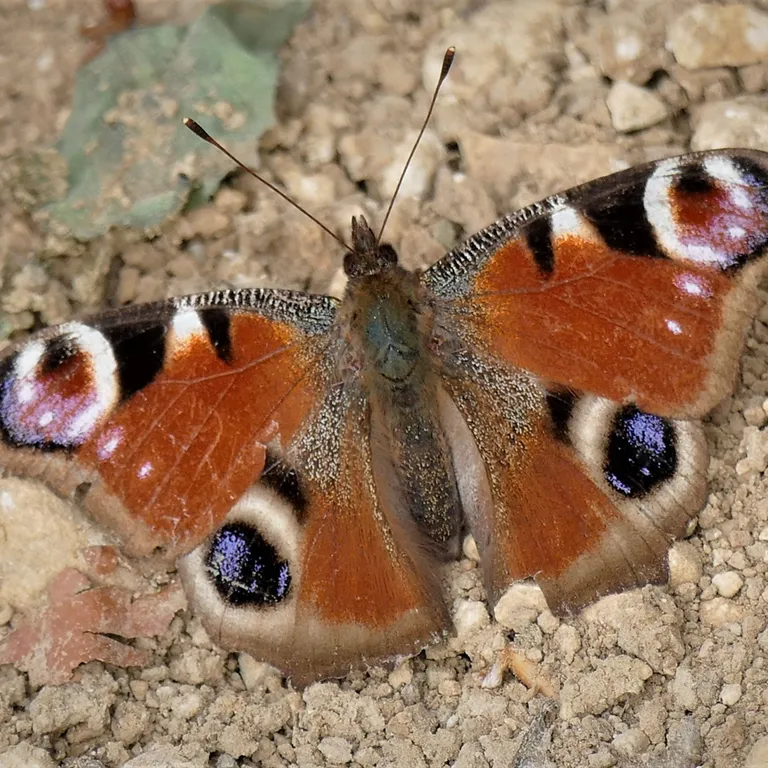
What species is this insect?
Aglais io
